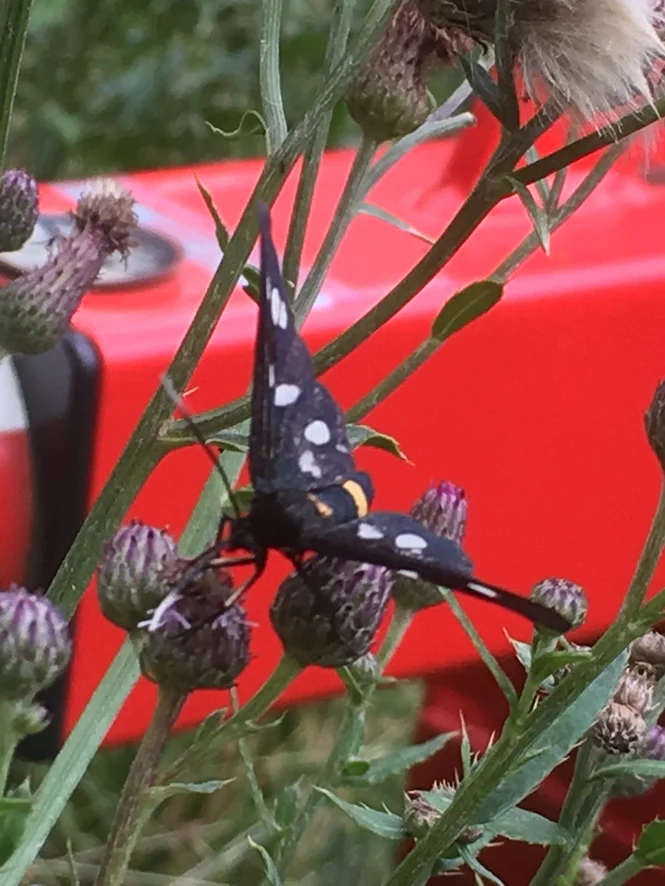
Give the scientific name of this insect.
Amata phegea
